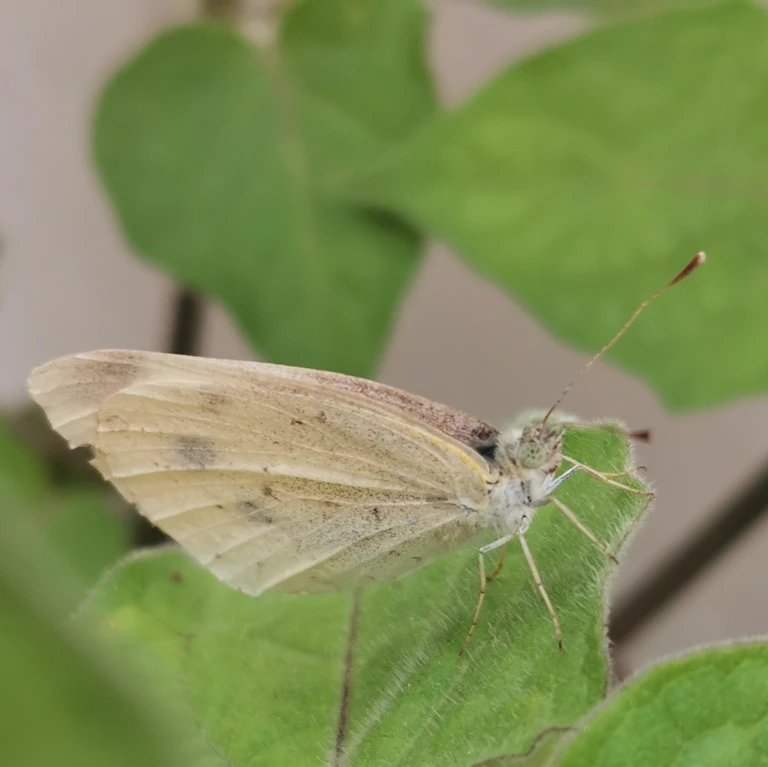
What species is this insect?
Pieris rapae
